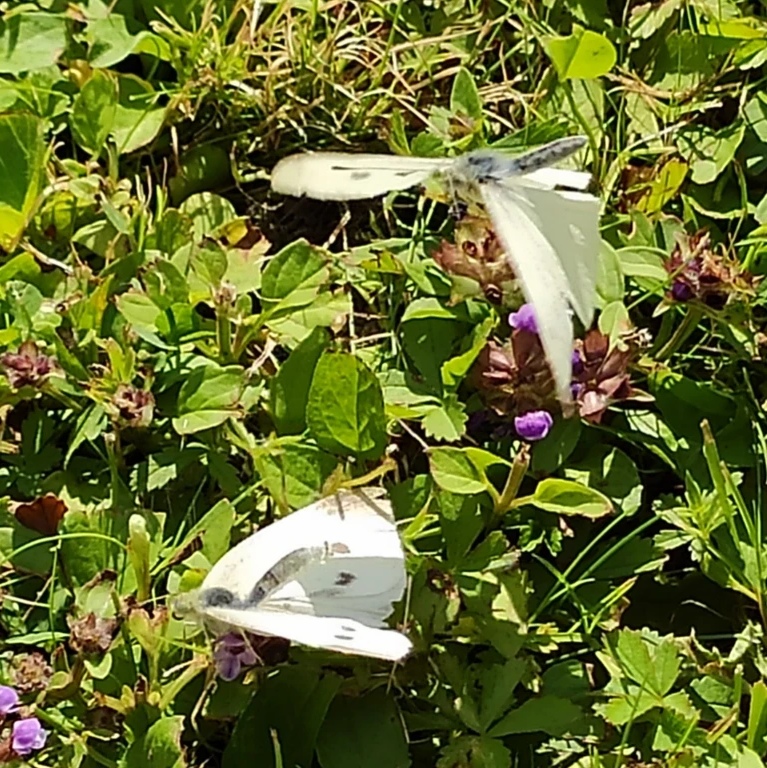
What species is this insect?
Pieris rapae
